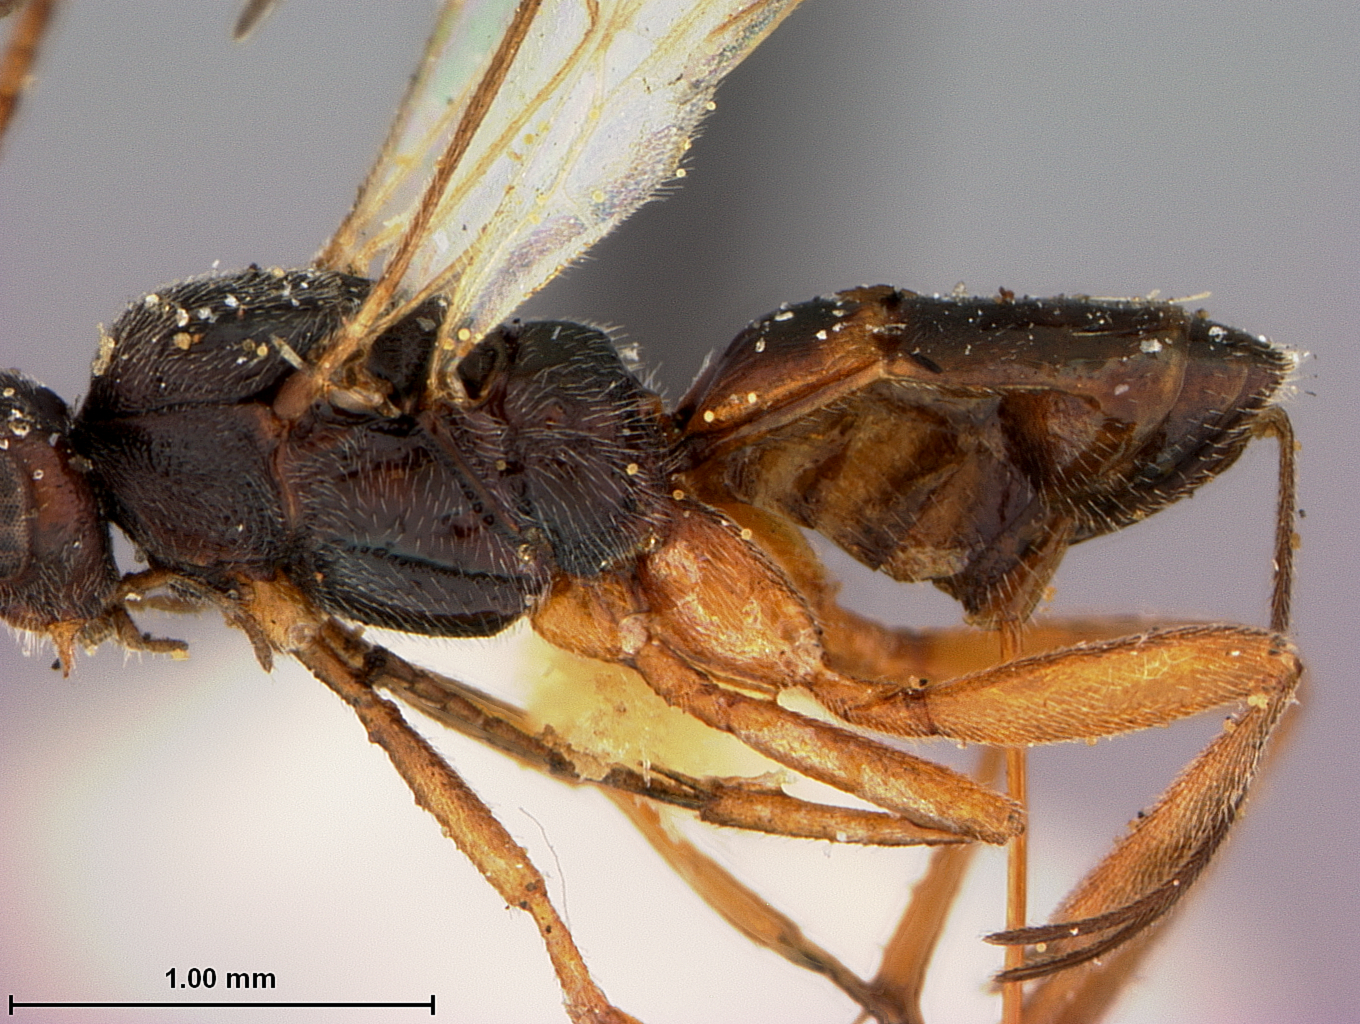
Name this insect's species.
Orgilus clivicola
